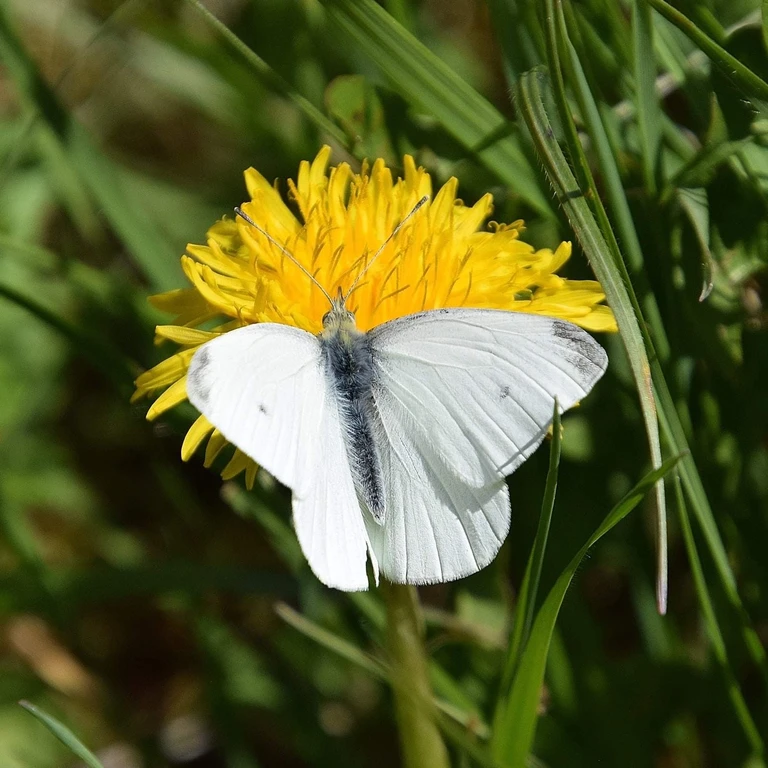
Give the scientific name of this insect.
Pieris rapae
